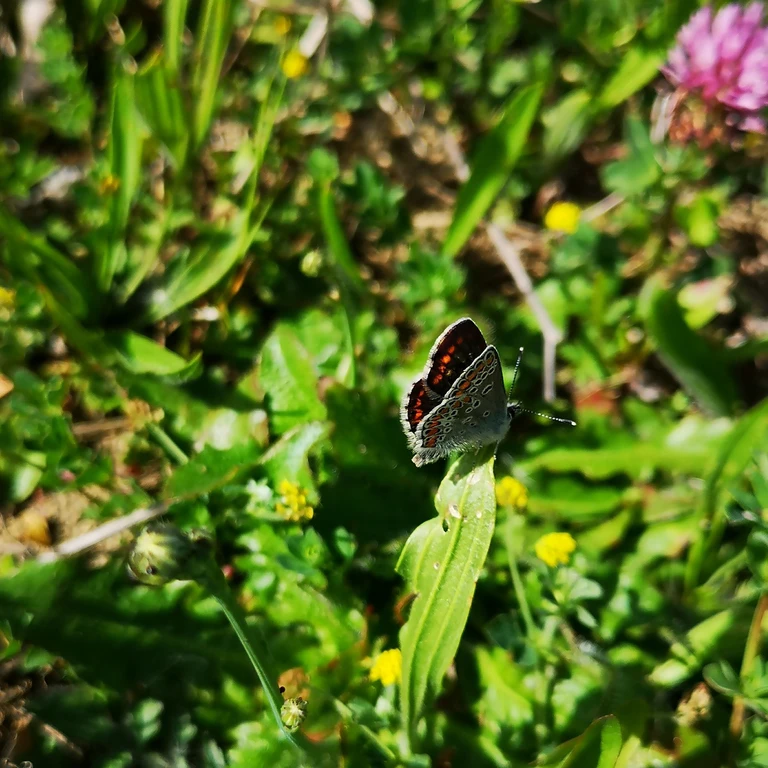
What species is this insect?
Aricia agestis/artaxerxes
